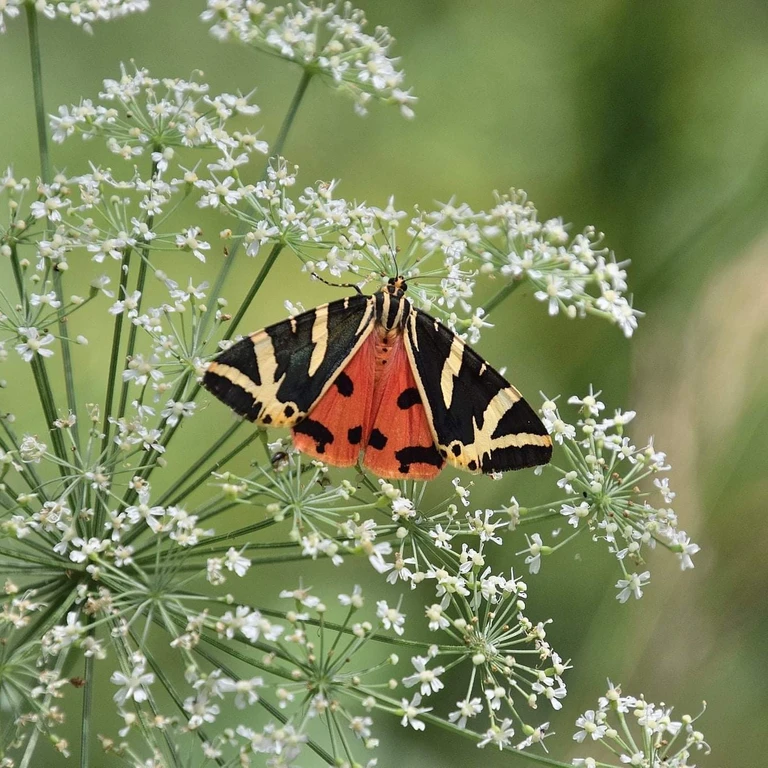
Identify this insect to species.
Euplagia quadripunctaria
